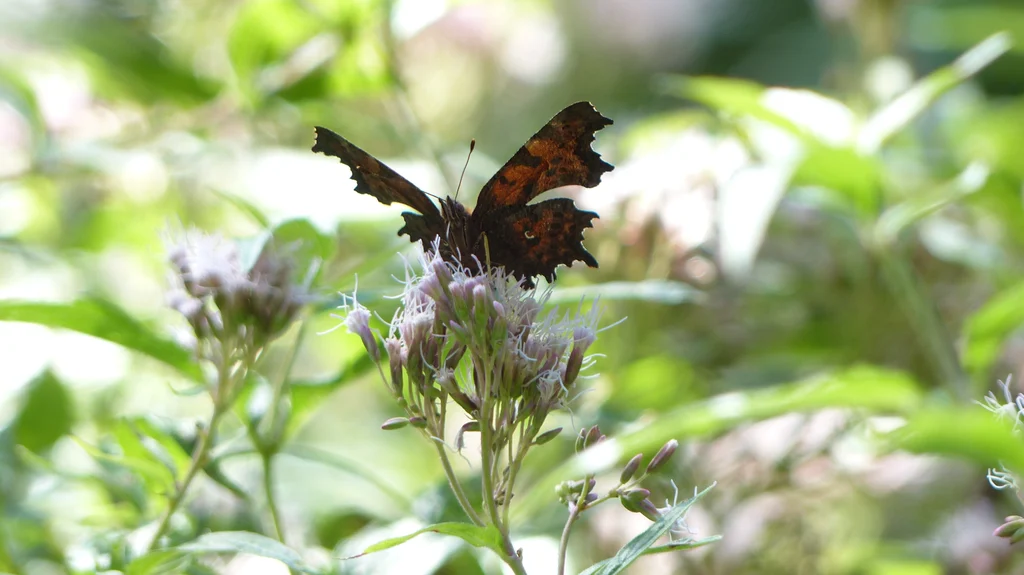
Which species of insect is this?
Polygonia c-album
